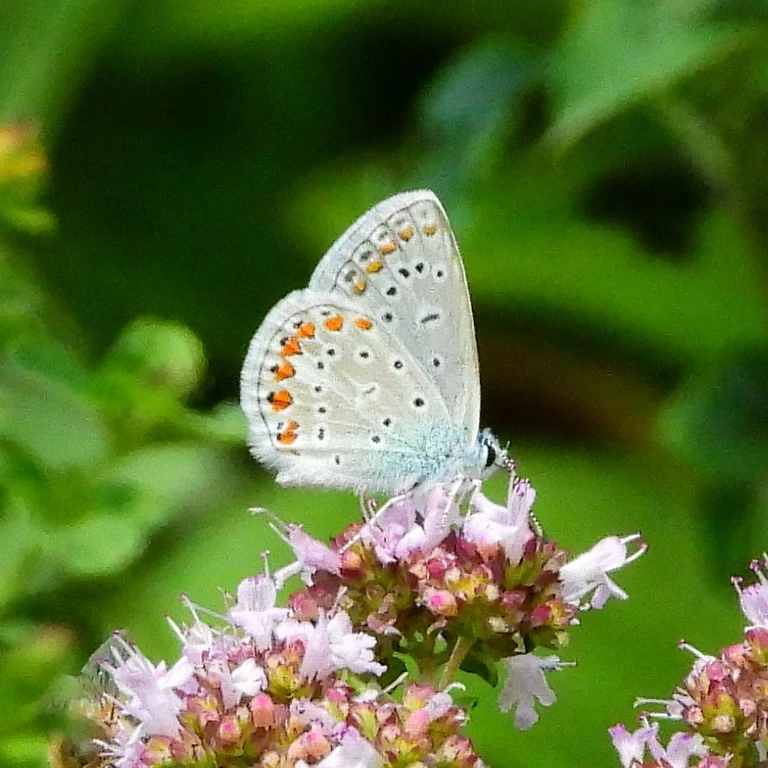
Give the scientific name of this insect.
Polyommatus icarus
